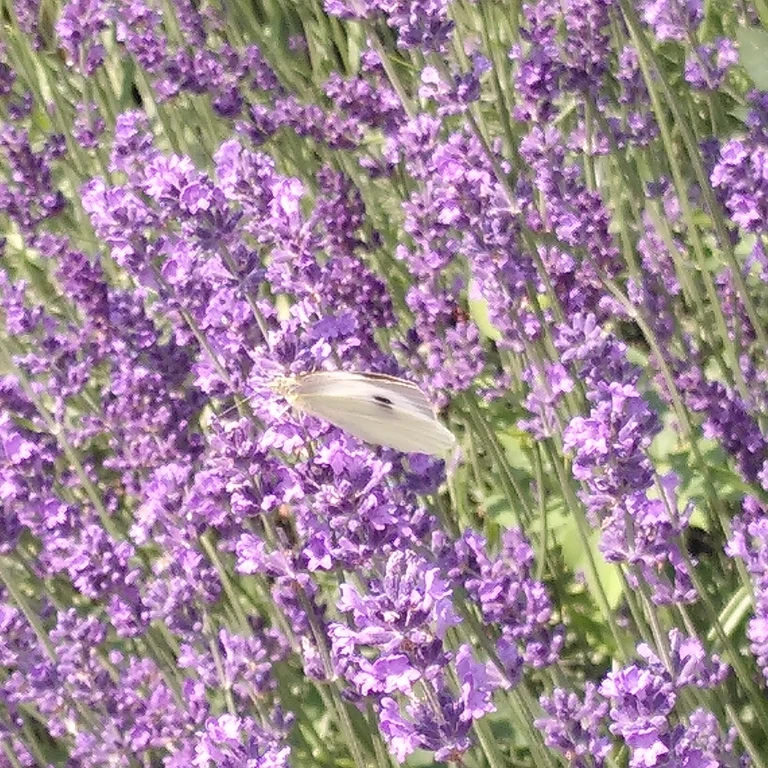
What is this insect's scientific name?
Pieris brassicae
